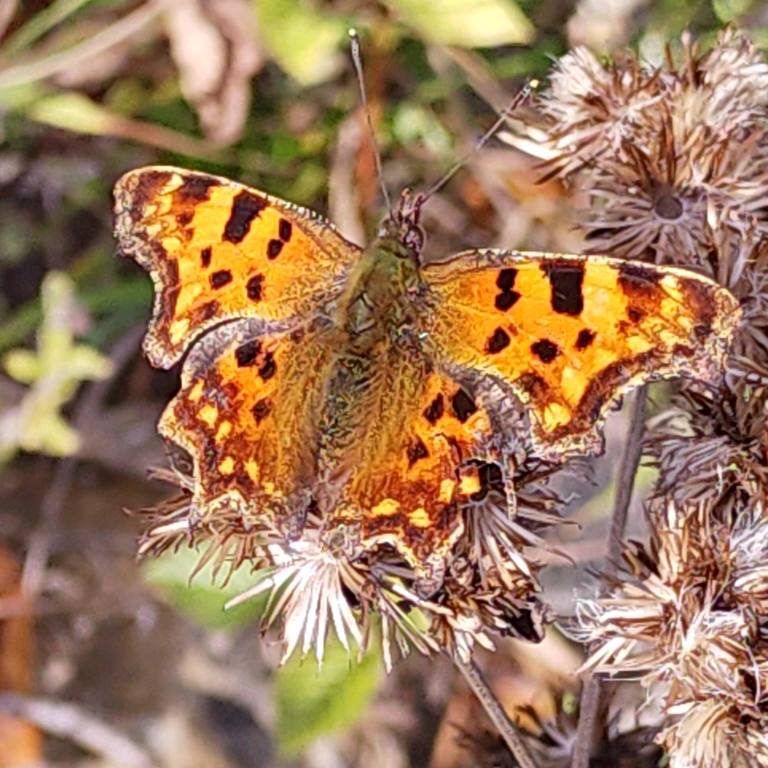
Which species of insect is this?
Polygonia c-album
